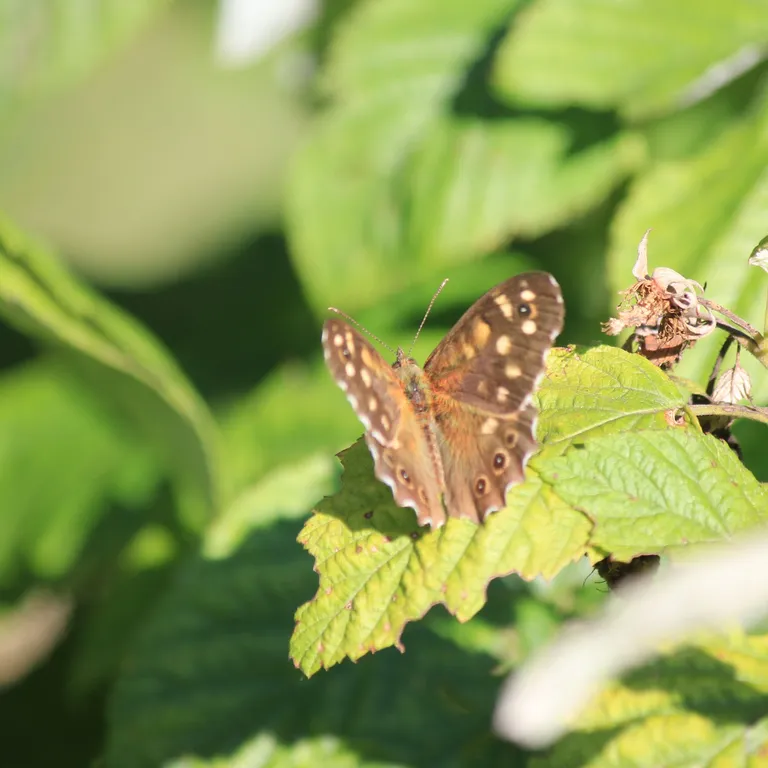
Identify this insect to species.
Pararge aegeria
